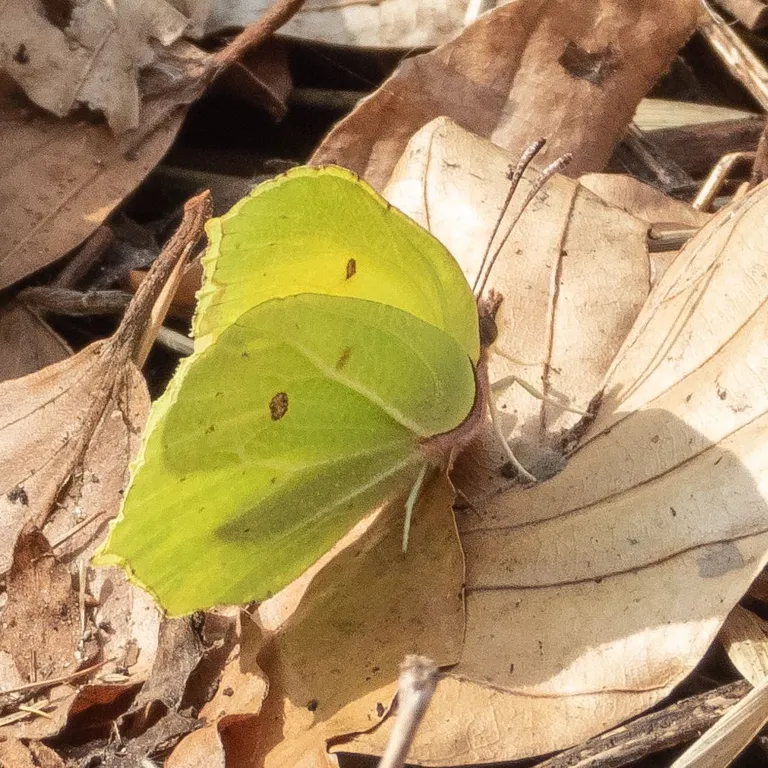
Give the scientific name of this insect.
Gonepteryx rhamni
